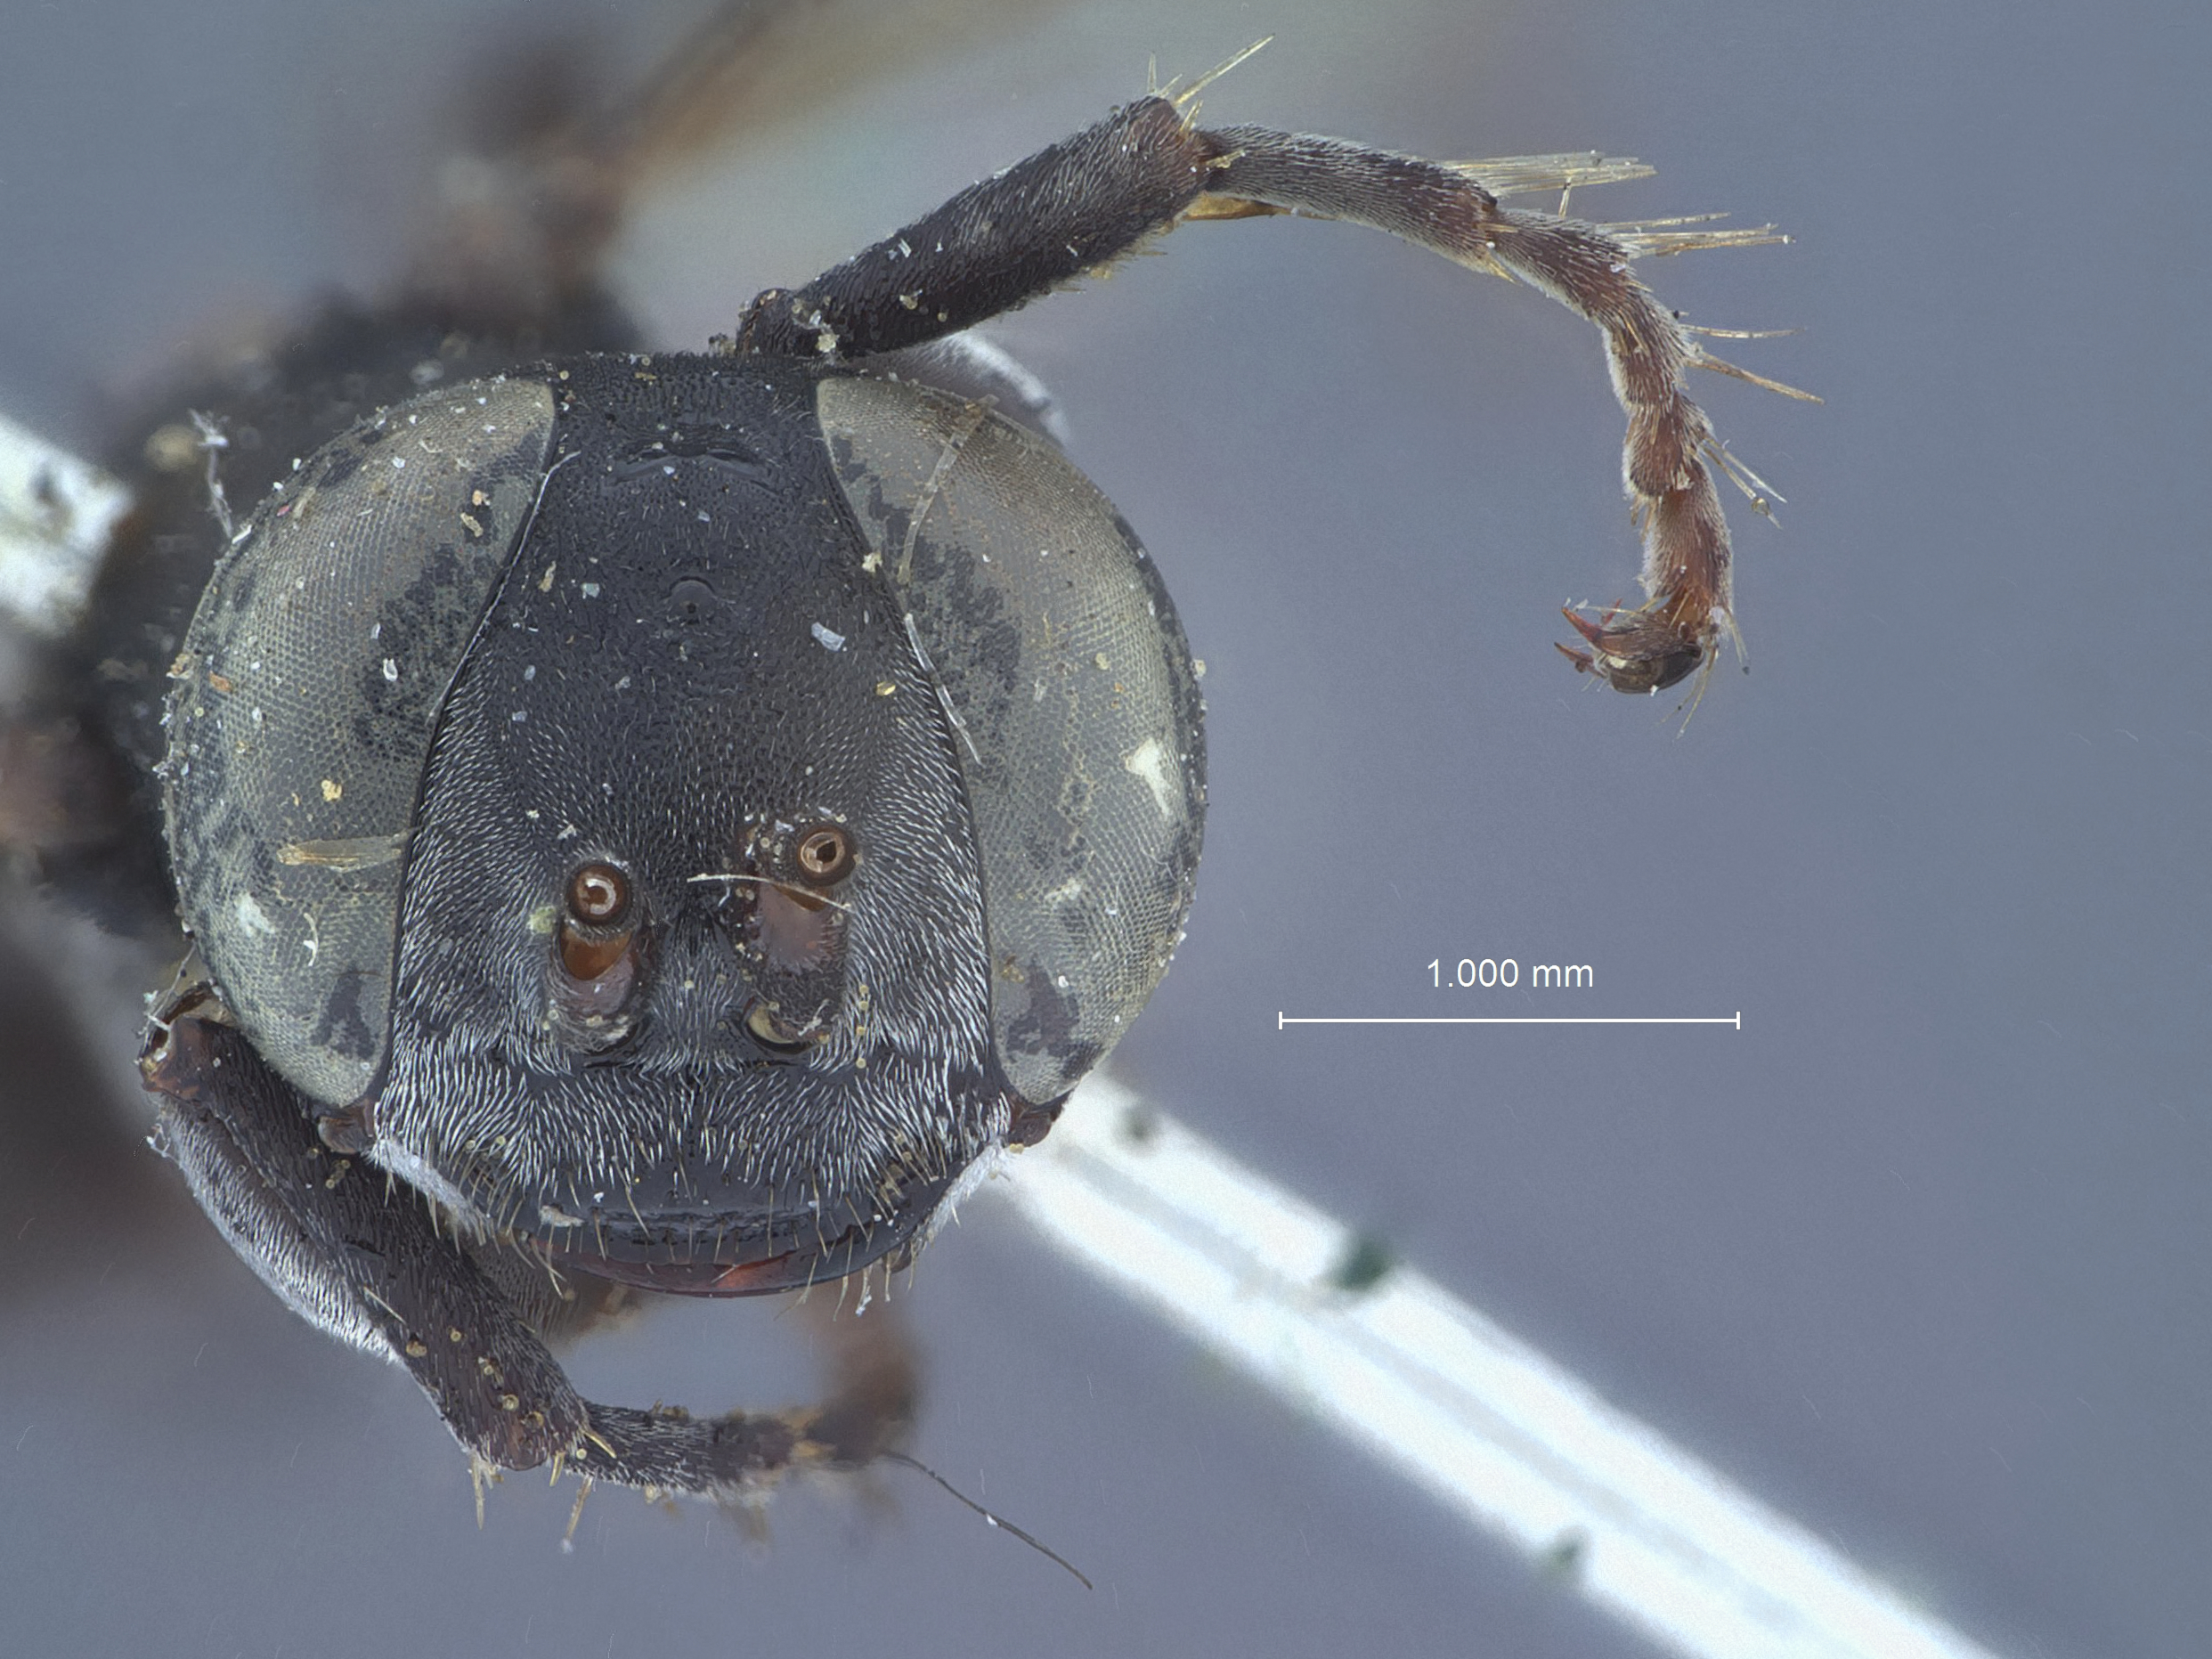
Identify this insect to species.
Tachysphex bruesi
